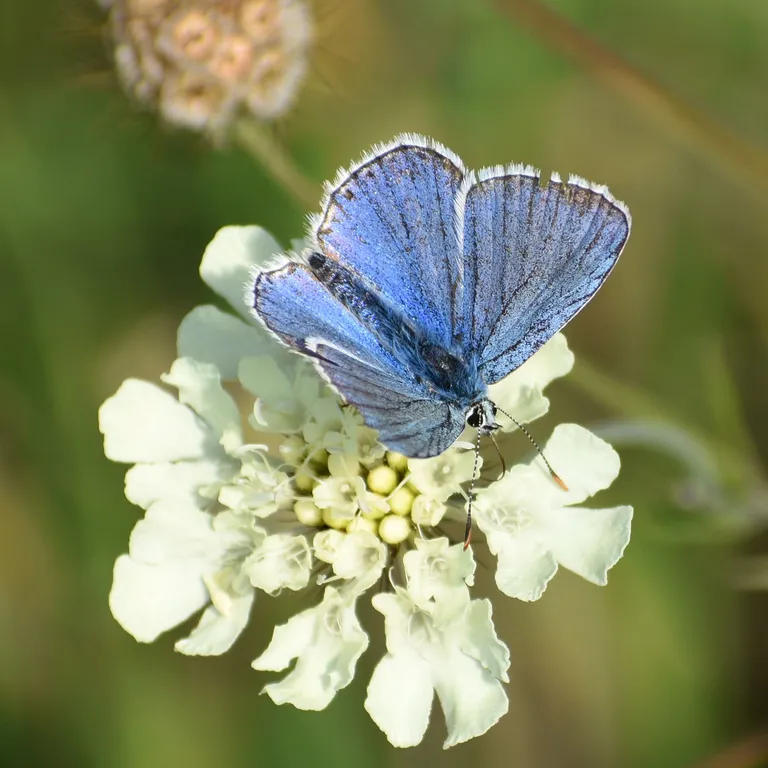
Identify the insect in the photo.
Lysandra bellargus
